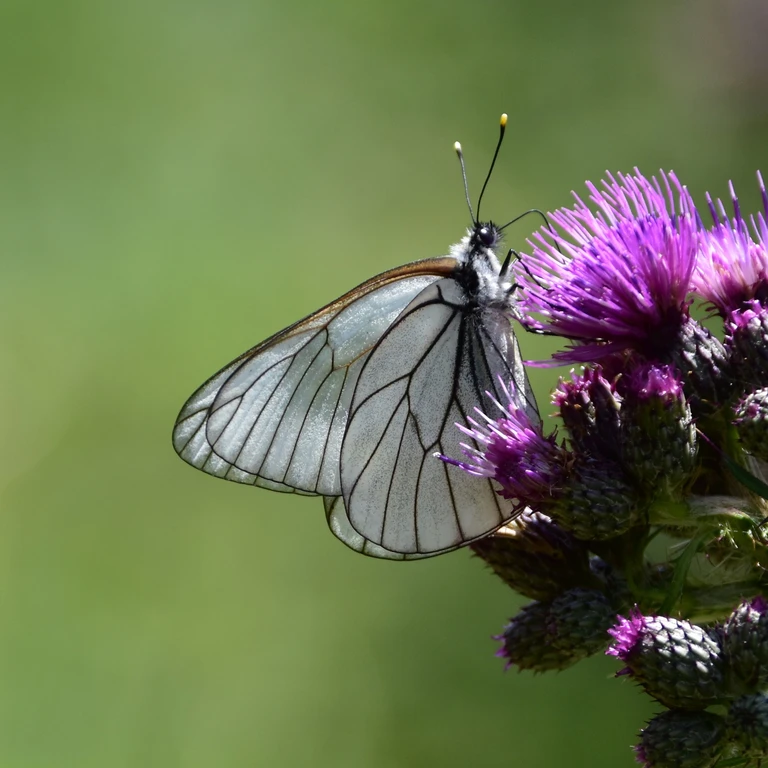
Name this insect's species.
Aporia crataegi
